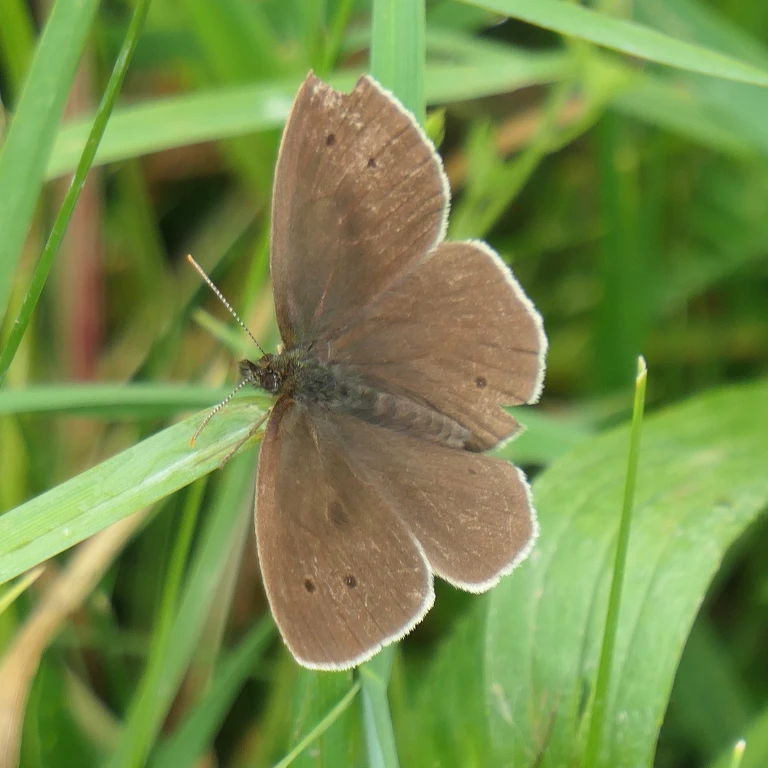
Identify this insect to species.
Aphantopus hyperantus
